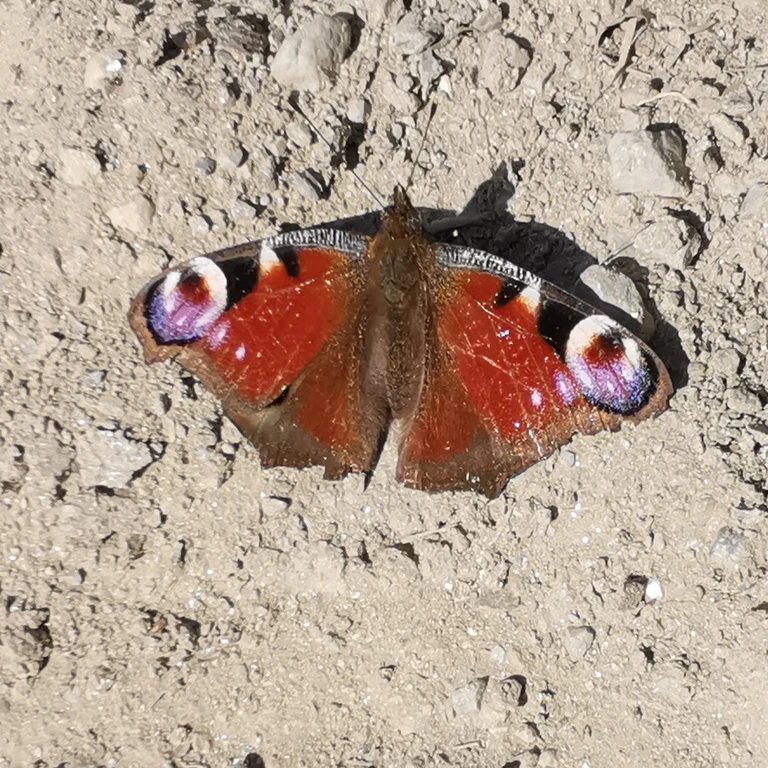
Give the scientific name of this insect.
Aglais io
